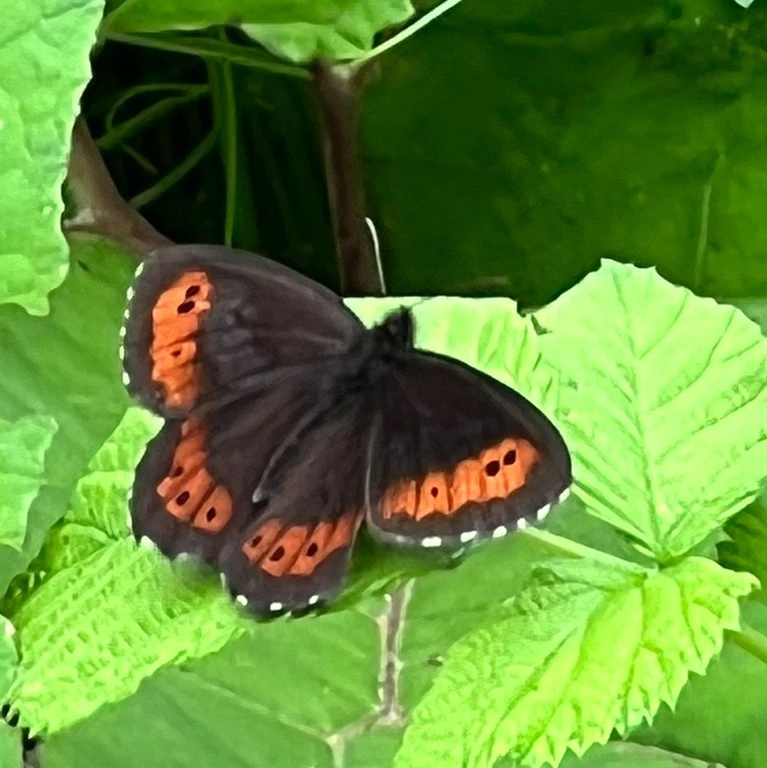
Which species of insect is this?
Erebia ligea
